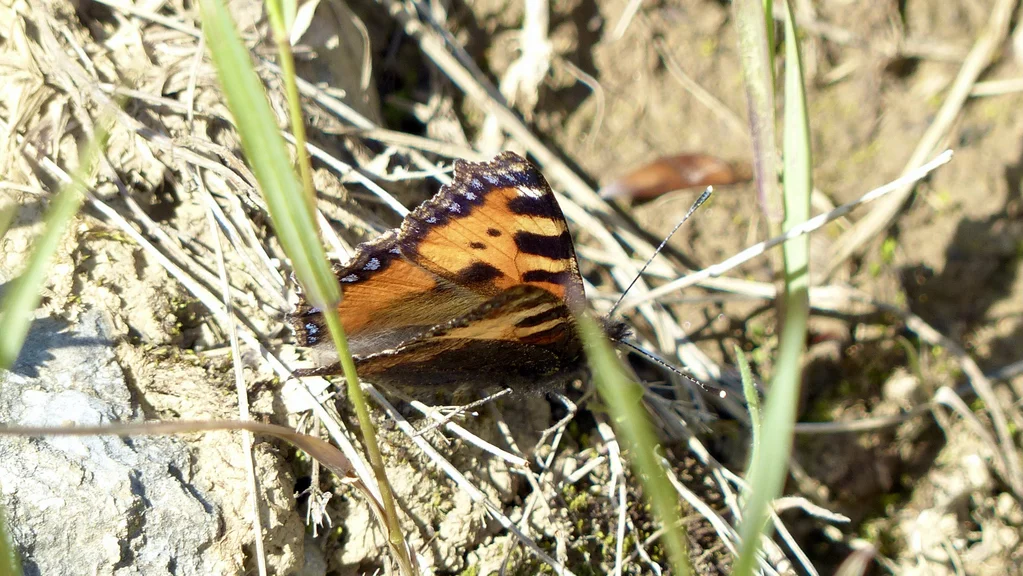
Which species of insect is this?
Aglais urticae
